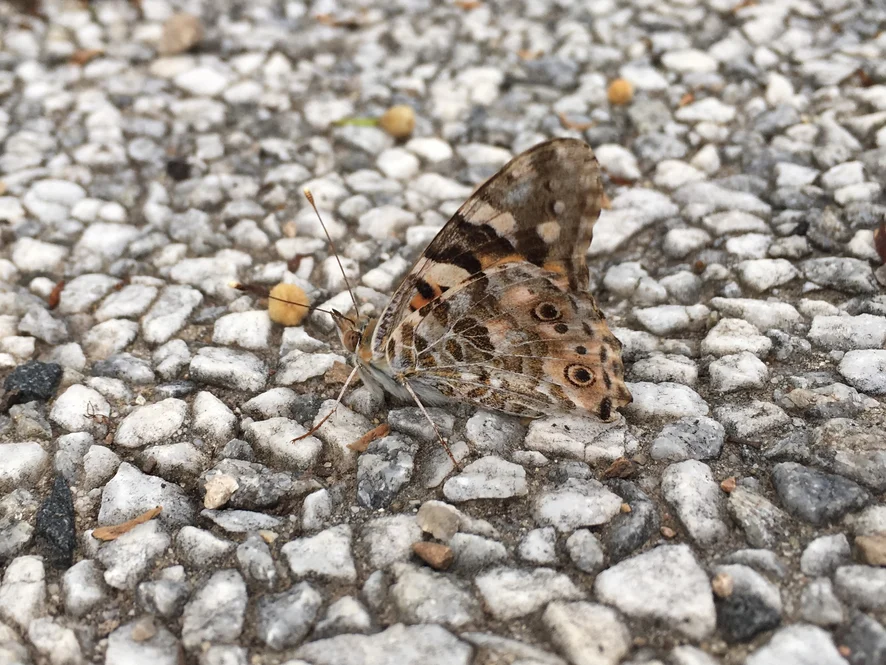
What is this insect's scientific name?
Vanessa cardui
